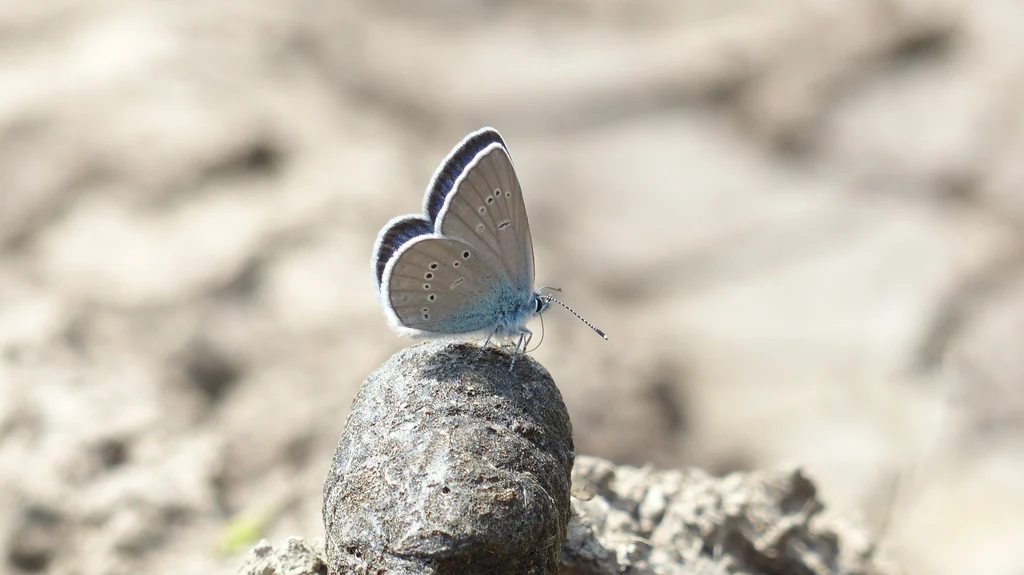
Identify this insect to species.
Cyaniris semiargus
